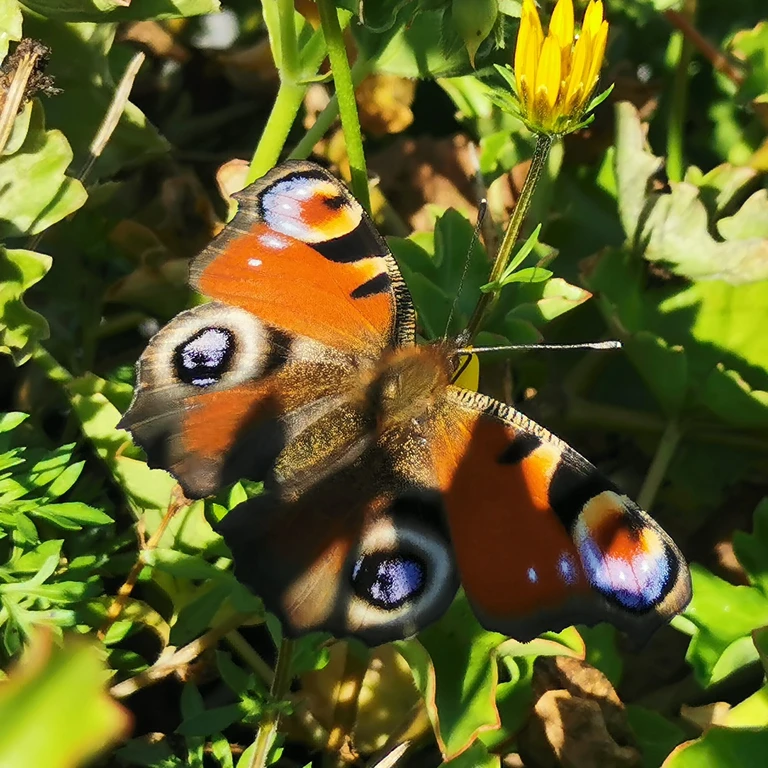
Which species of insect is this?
Aglais io
